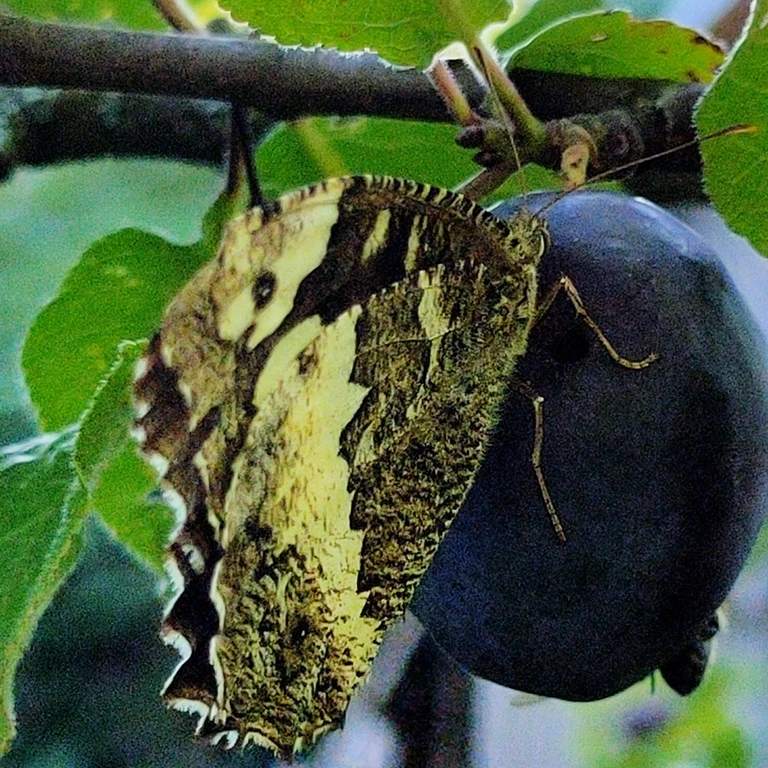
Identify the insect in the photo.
Brintesia circe
